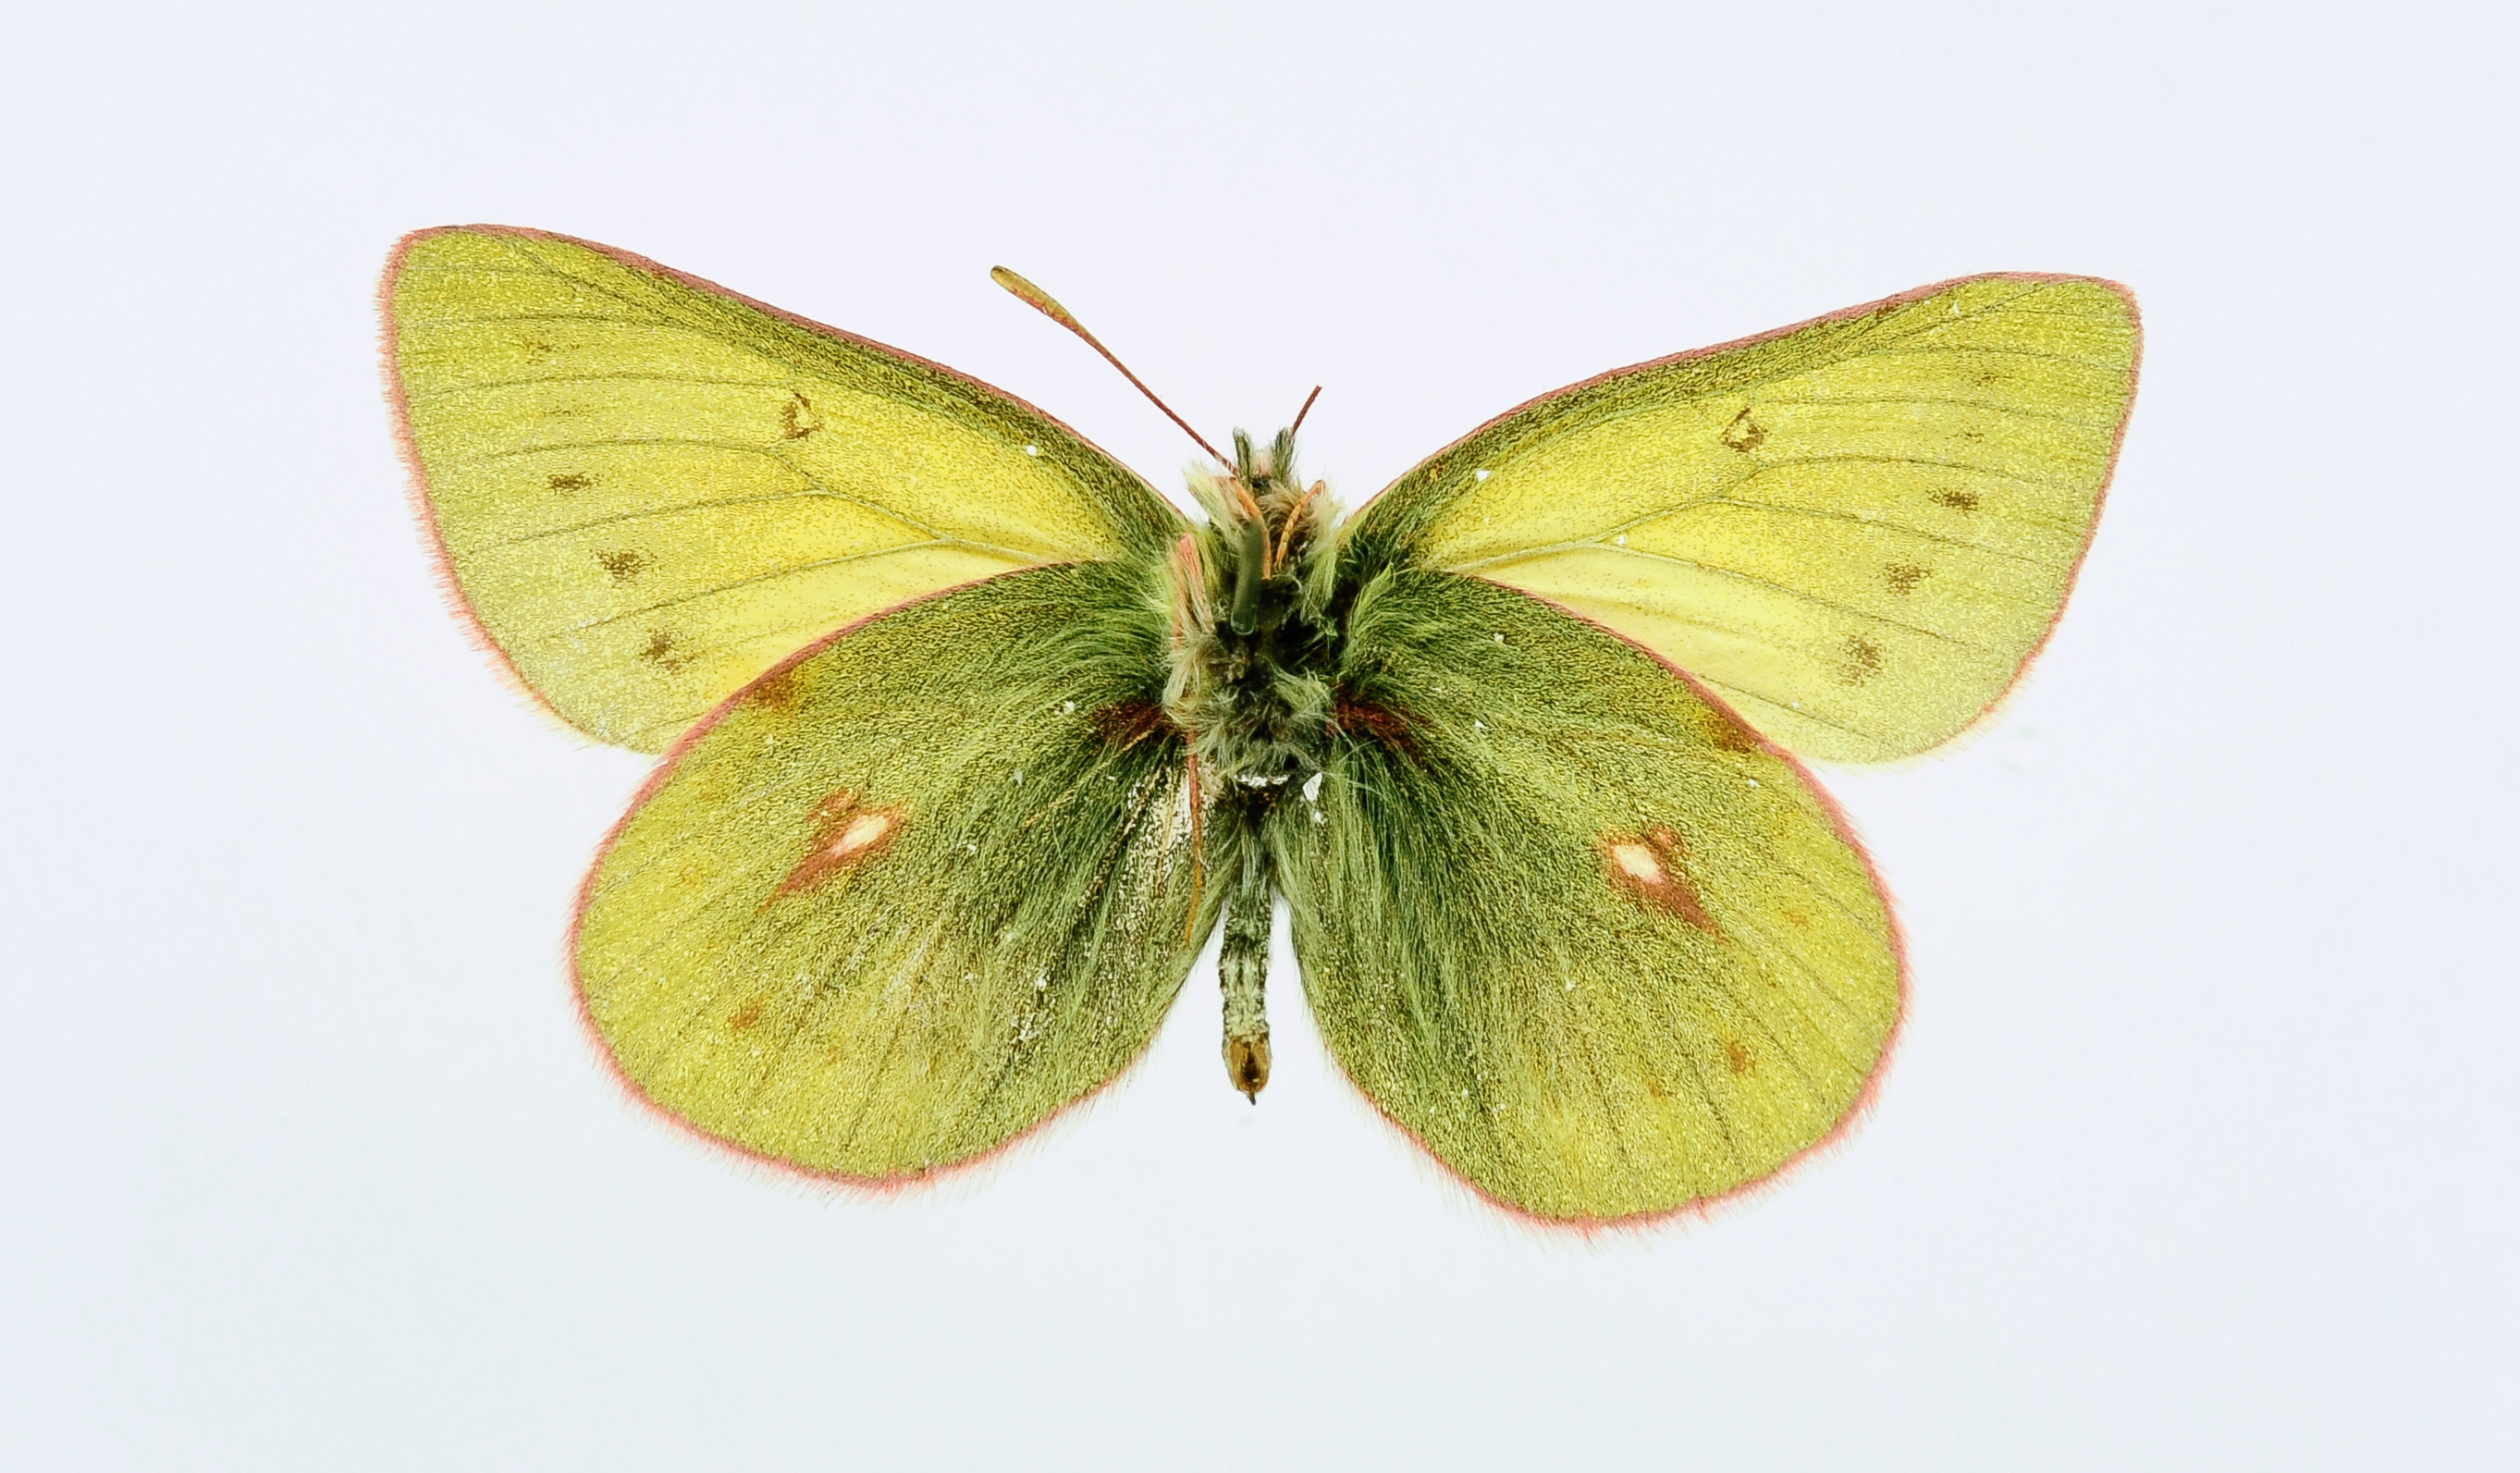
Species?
Colias chione
